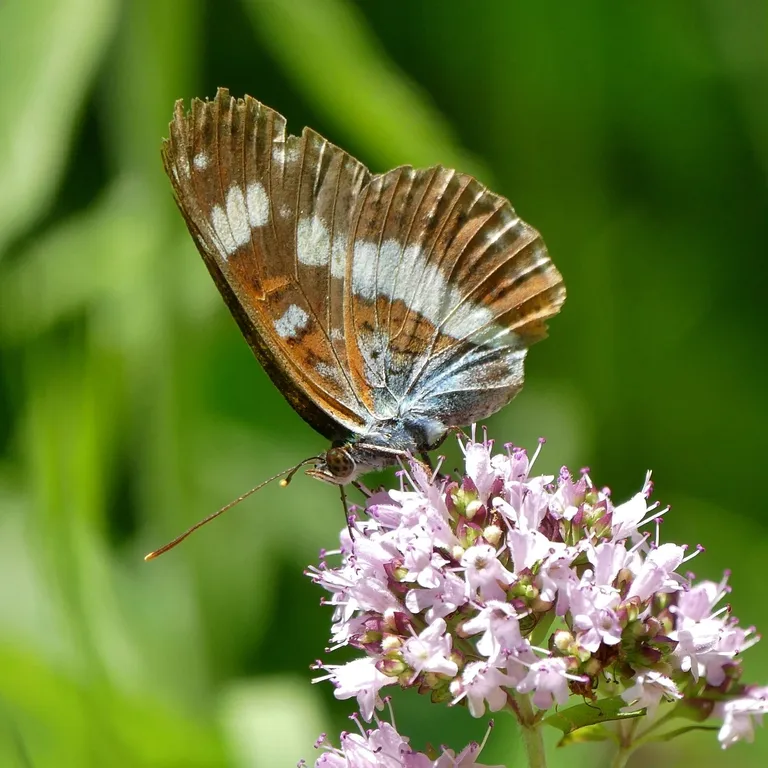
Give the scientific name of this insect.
Limenitis camilla (also Ladoga camilla)
